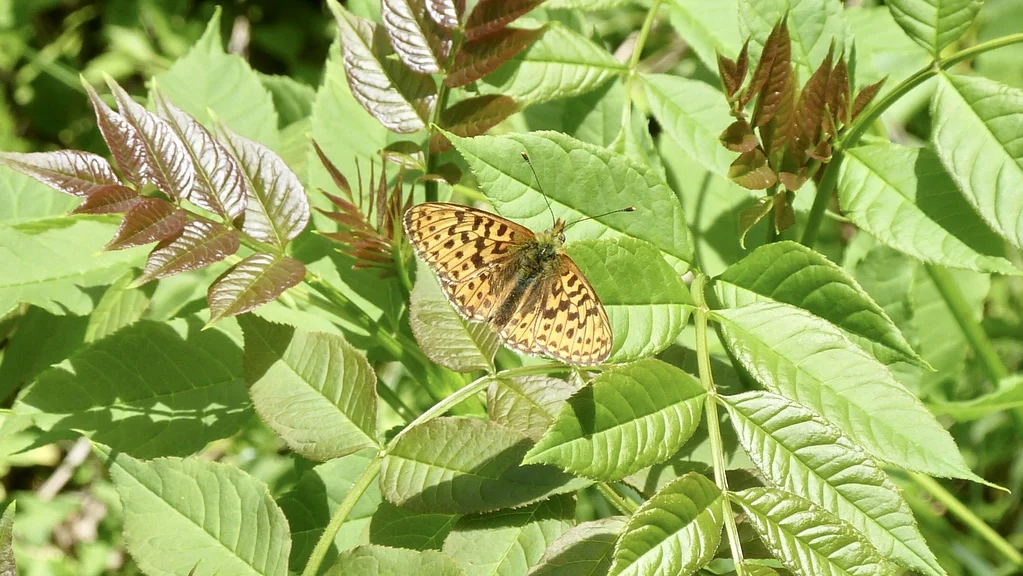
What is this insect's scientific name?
Boloria euphrosyne (also Clossiana euphrosyne)
